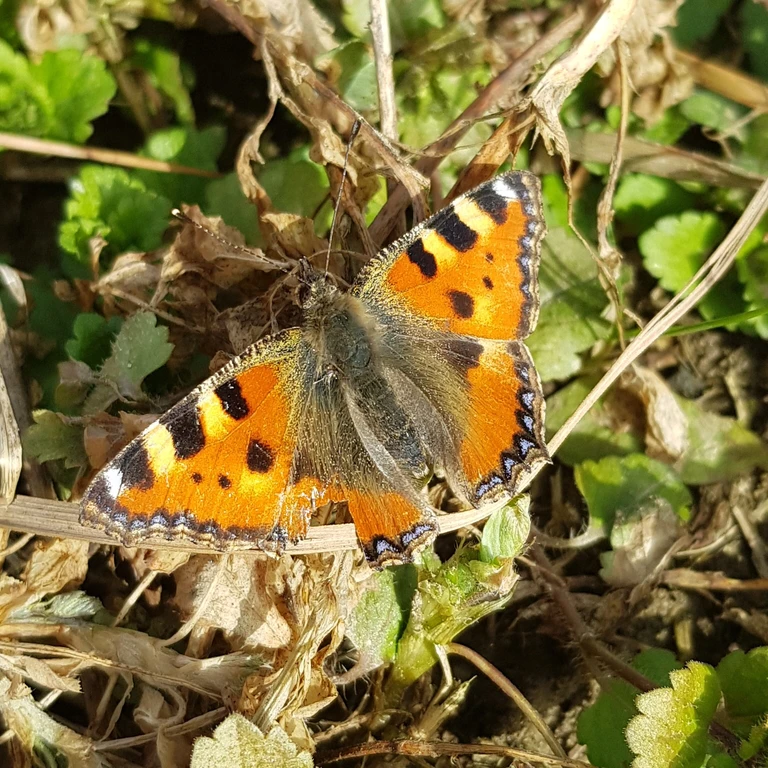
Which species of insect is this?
Aglais urticae
